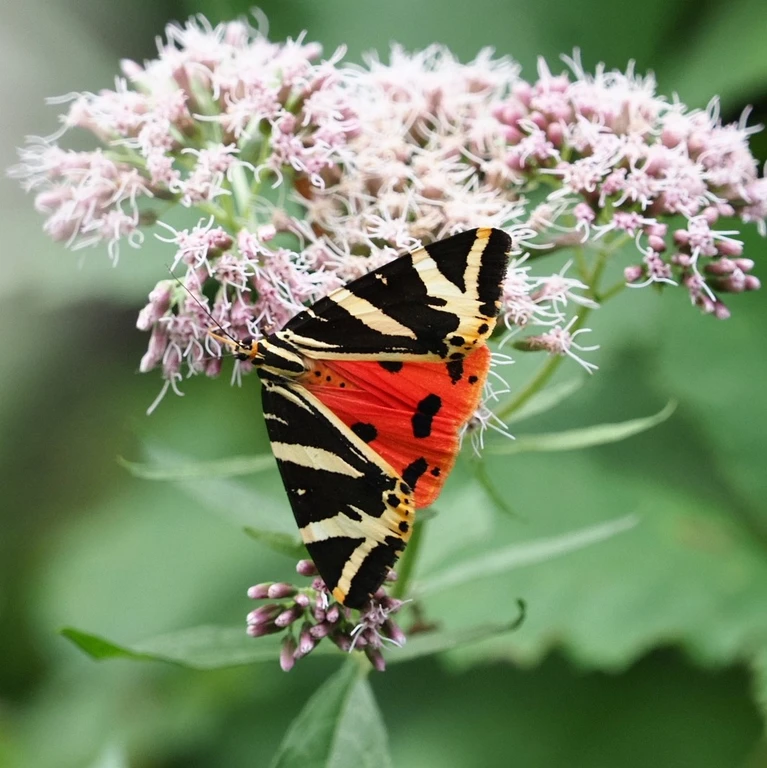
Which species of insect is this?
Euplagia quadripunctaria
